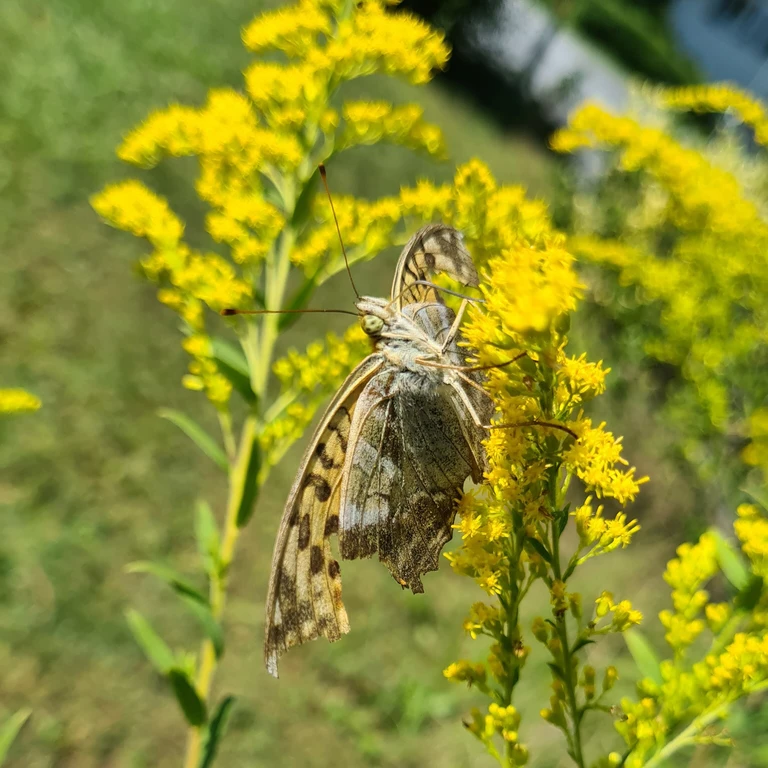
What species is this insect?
Argynnis paphia
